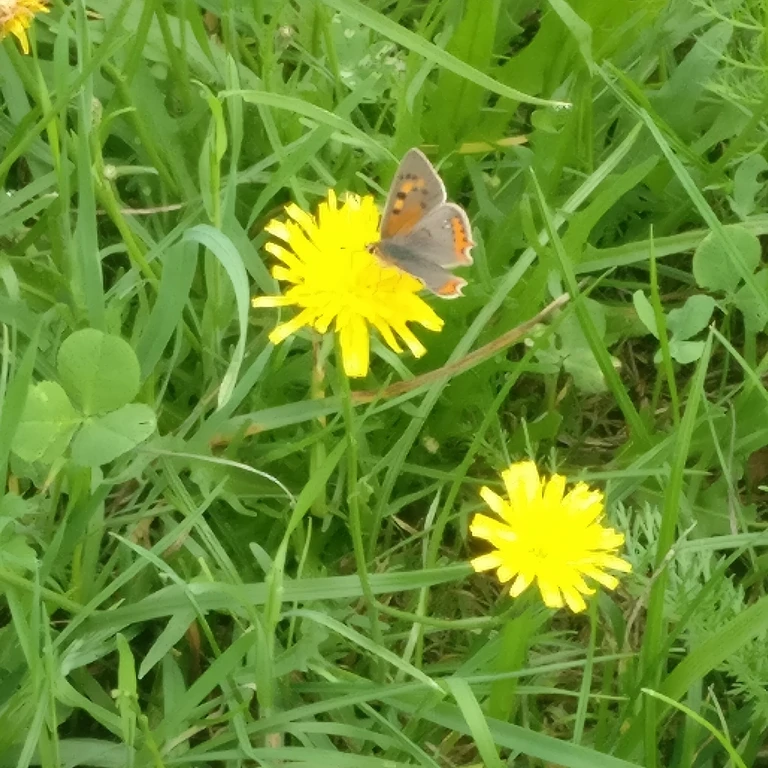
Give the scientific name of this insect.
Lycaena phlaeas
